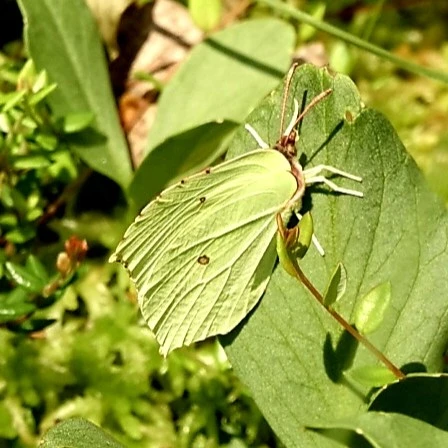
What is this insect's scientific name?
Gonepteryx rhamni
